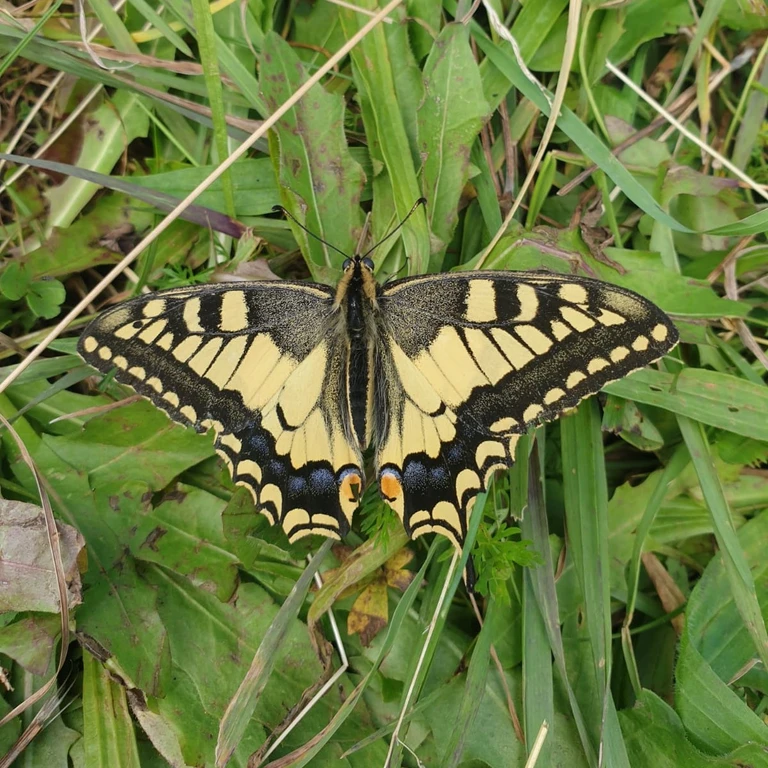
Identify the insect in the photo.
Papilio machaon
